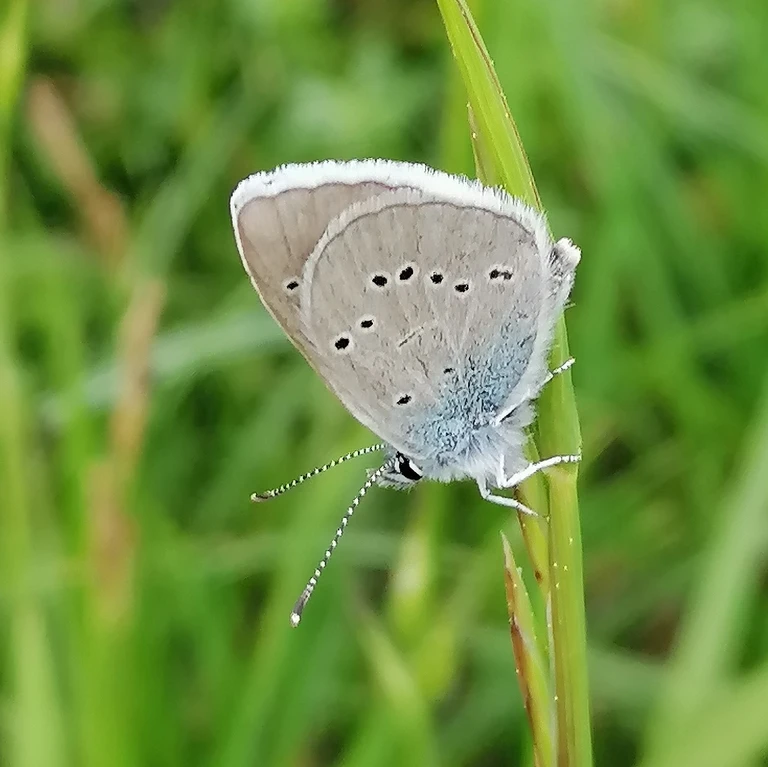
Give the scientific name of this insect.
Cyaniris semiargus
